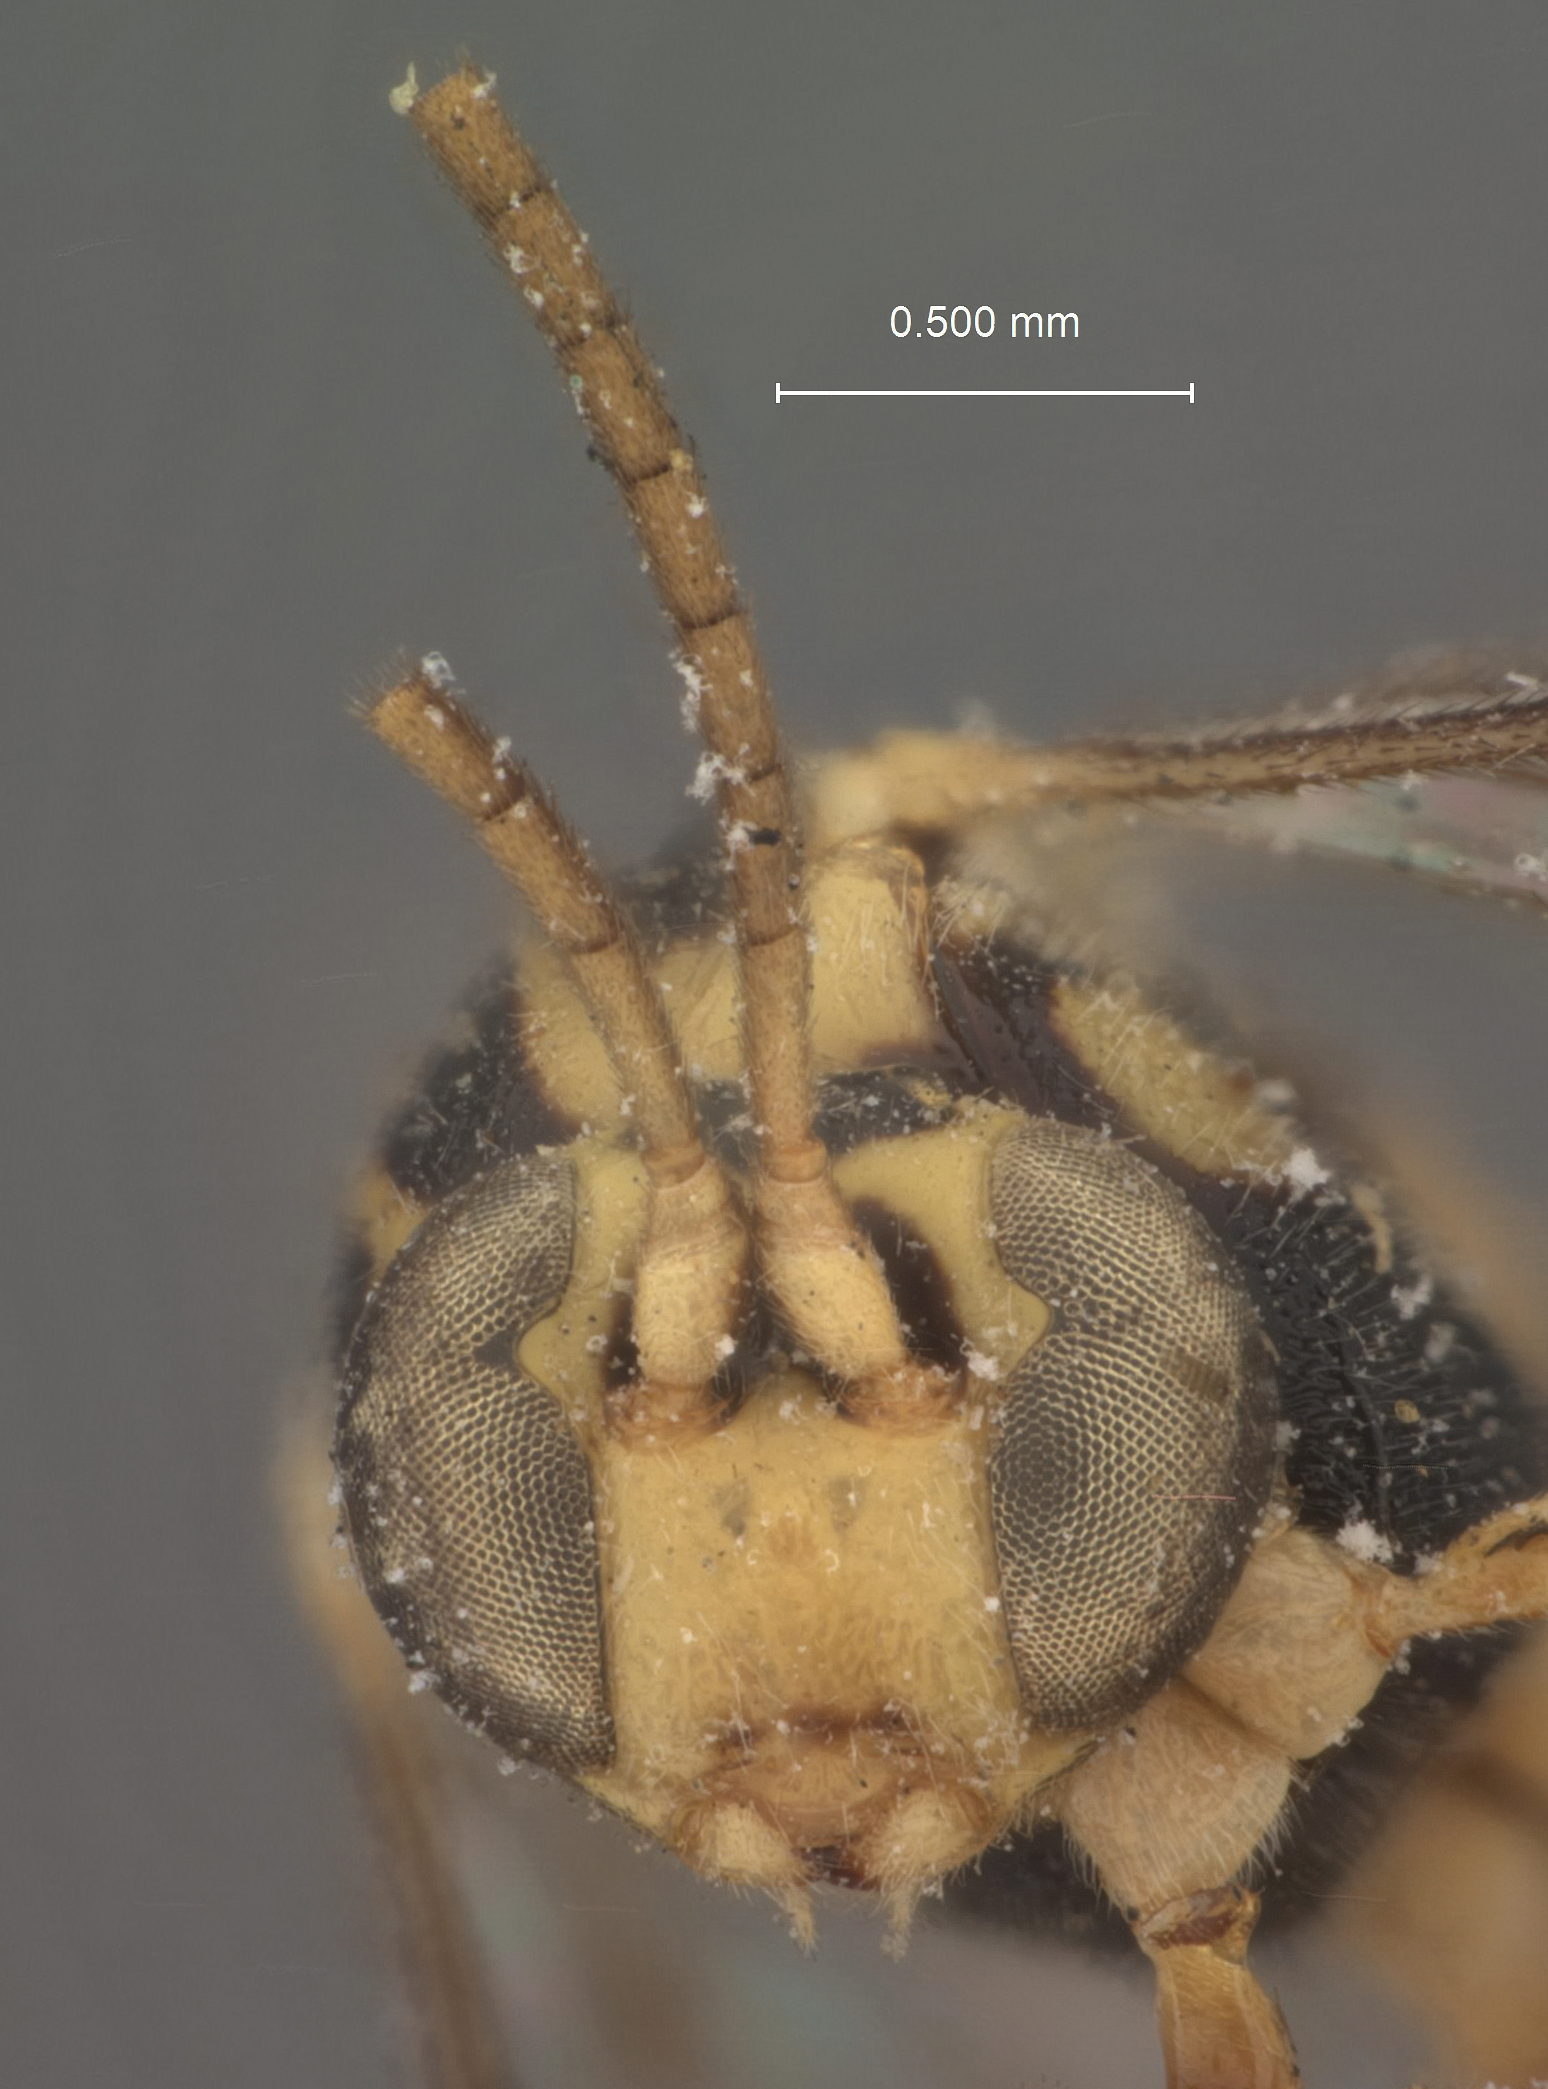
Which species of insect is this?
Proterocryptus nawai
